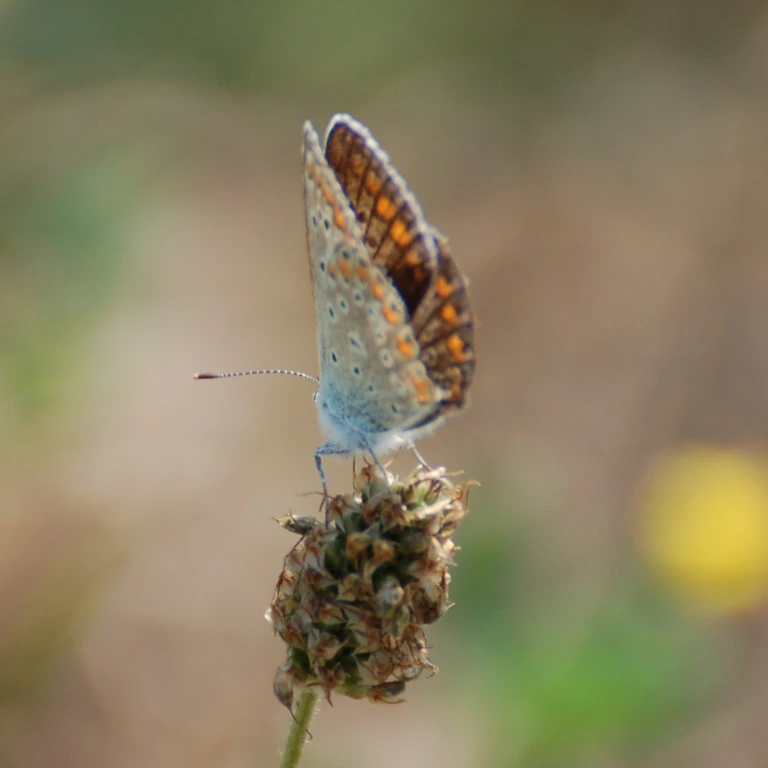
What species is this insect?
Polyommatus icarus
